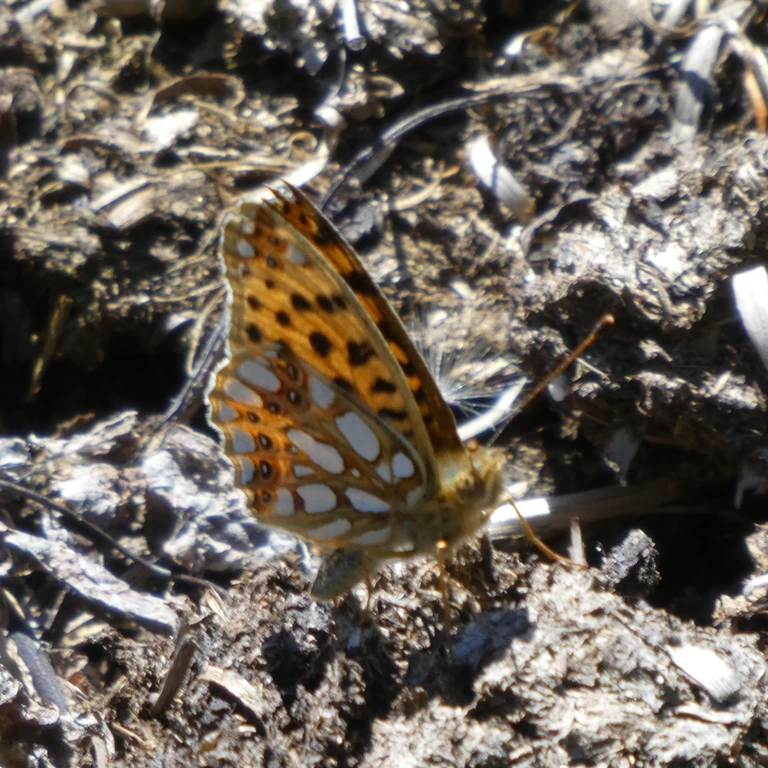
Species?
Issoria lathonia
